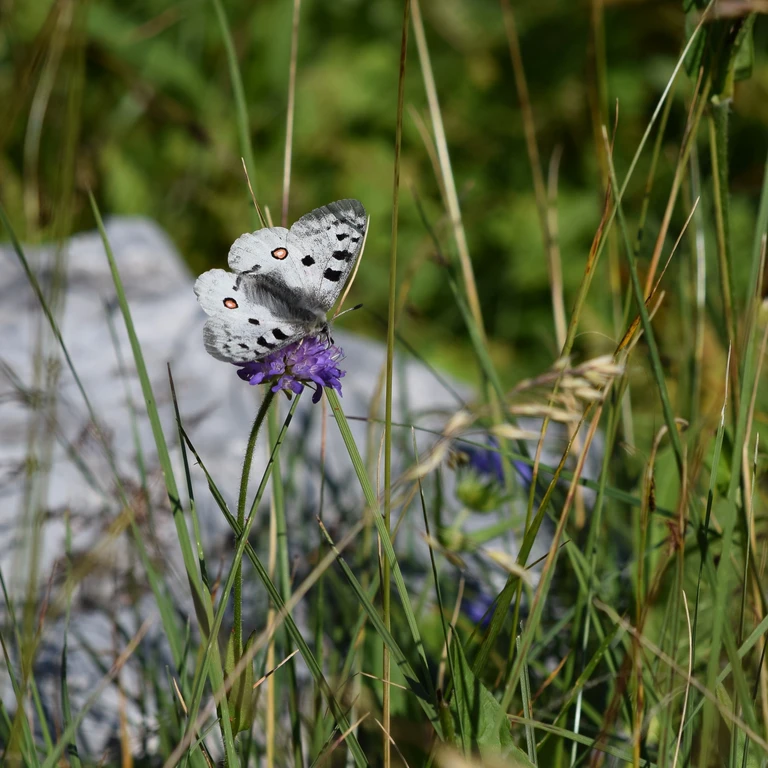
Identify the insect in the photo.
Parnassius apollo
